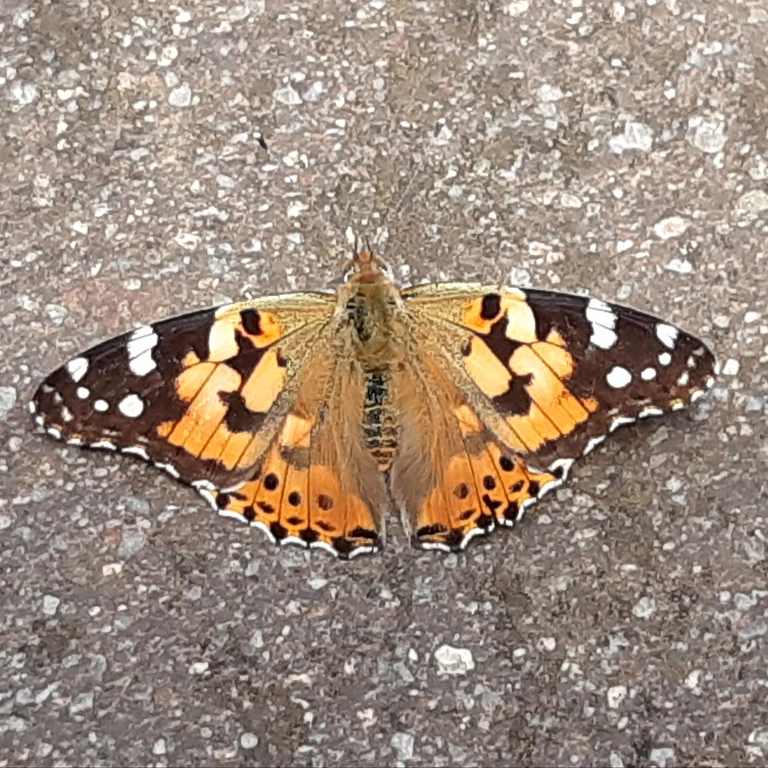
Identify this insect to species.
Vanessa cardui
